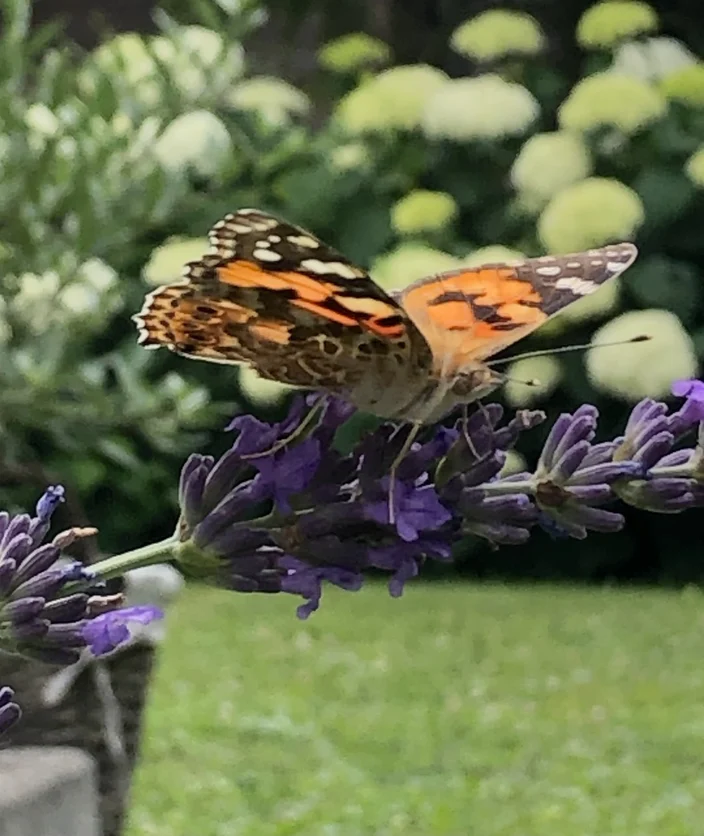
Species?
Vanessa cardui
